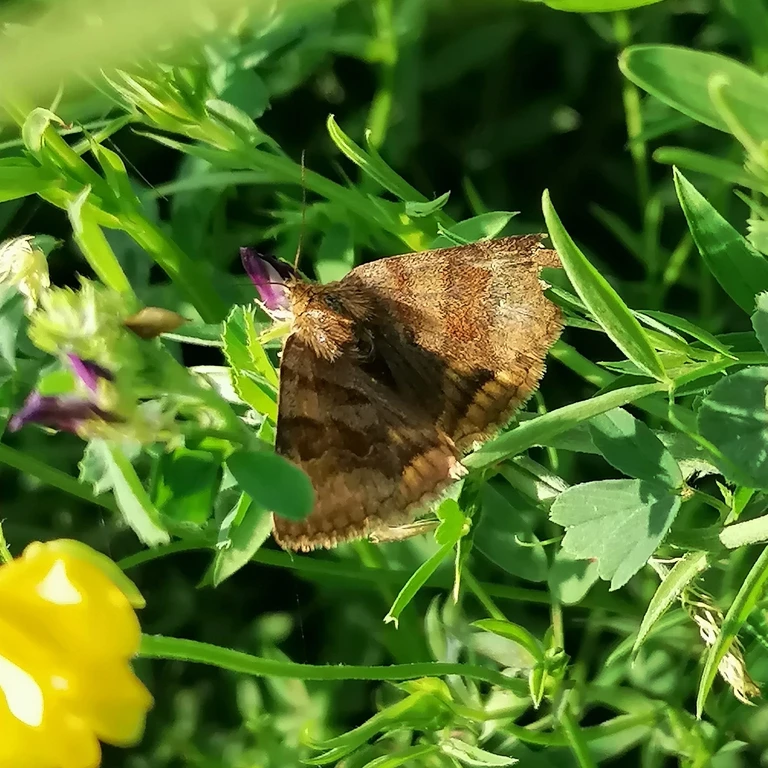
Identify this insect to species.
Euclidia glyphica
